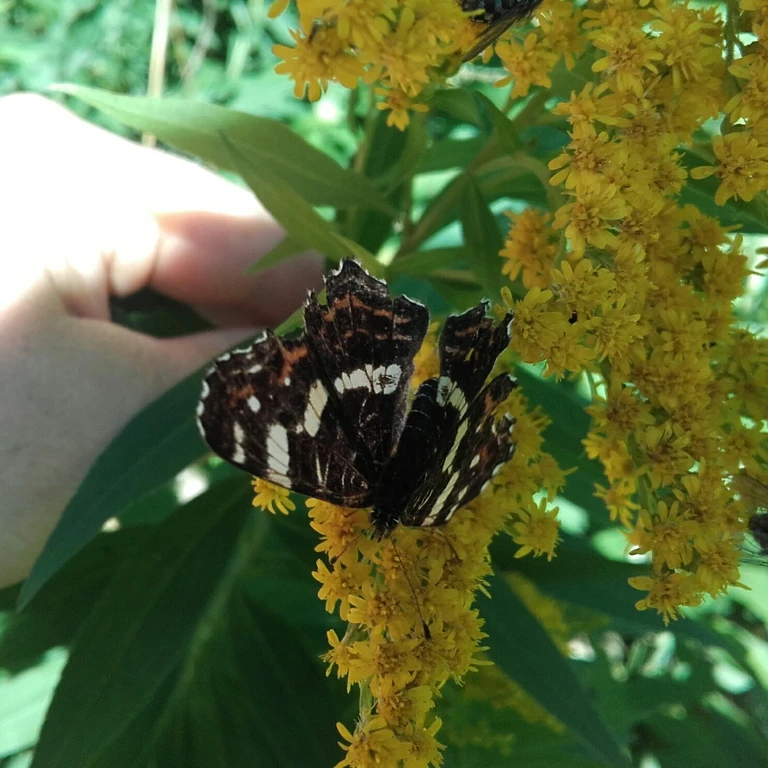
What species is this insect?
Araschnia levana
